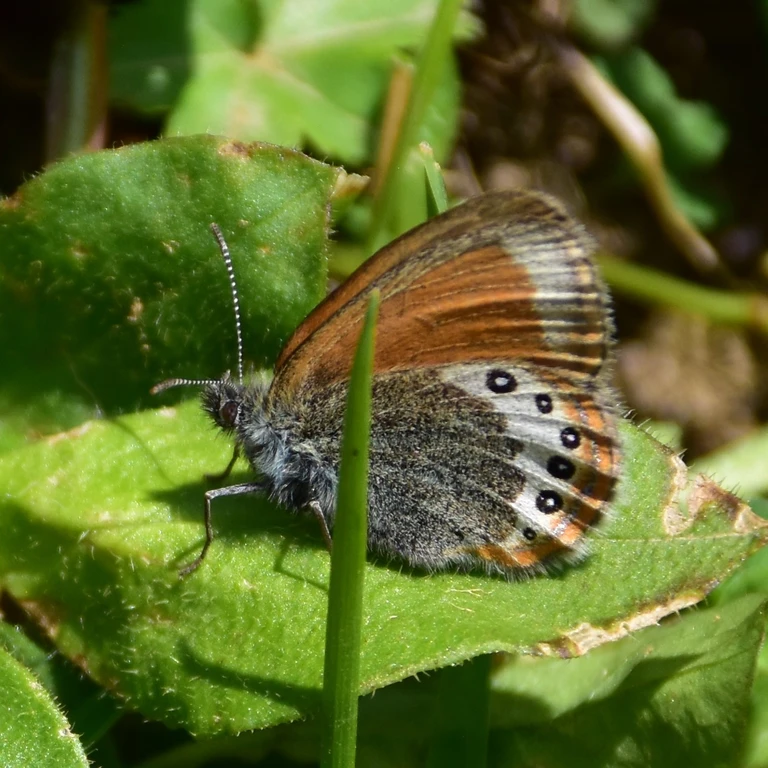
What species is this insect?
Coenonympha gardetta
